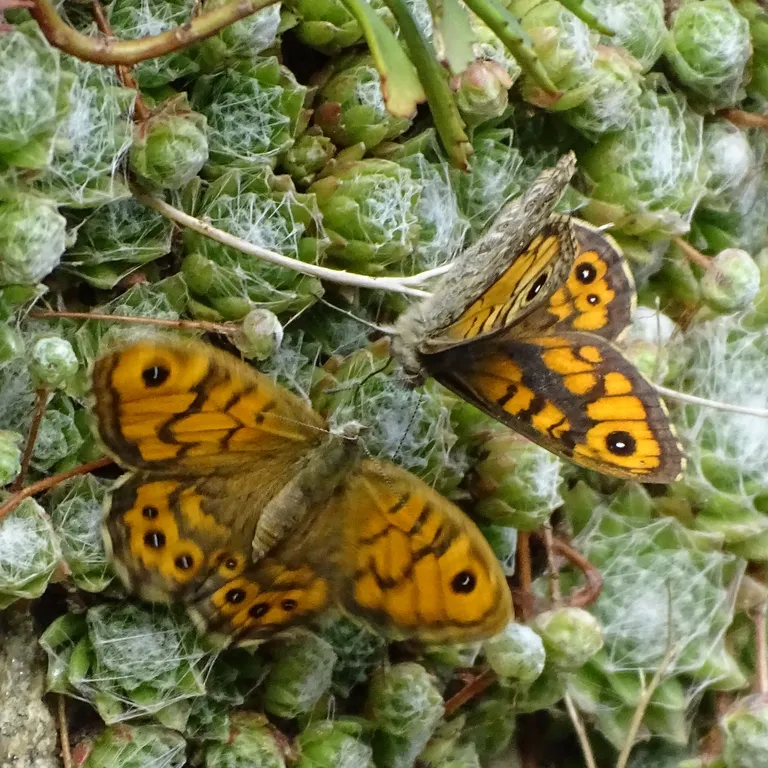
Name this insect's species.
Lasiommata megera (also Pararge megera)
